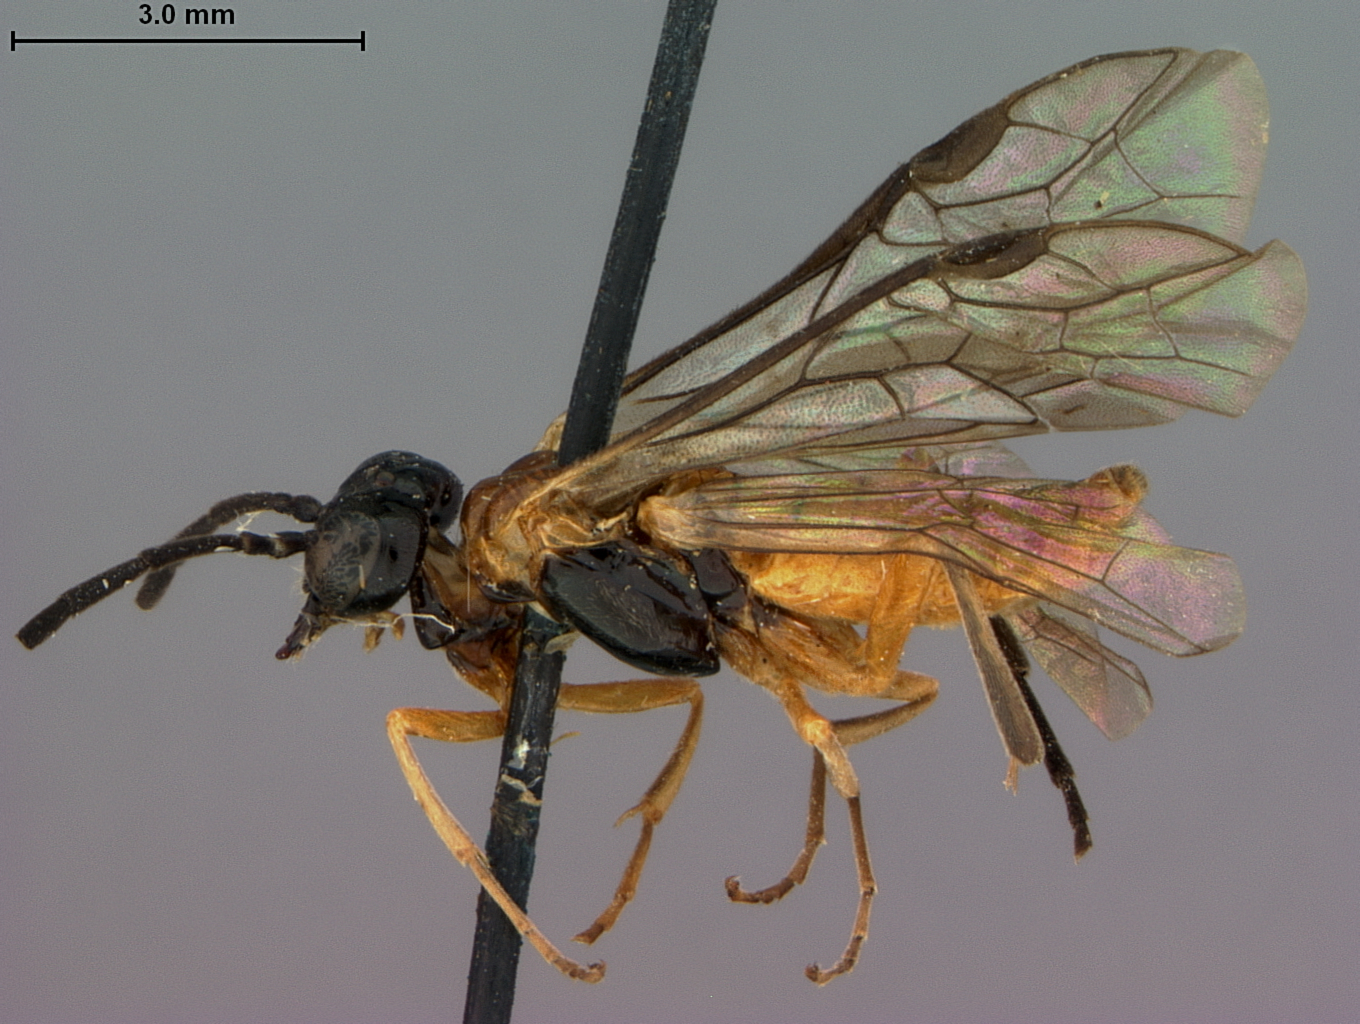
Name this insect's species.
Stromboceros barretti
